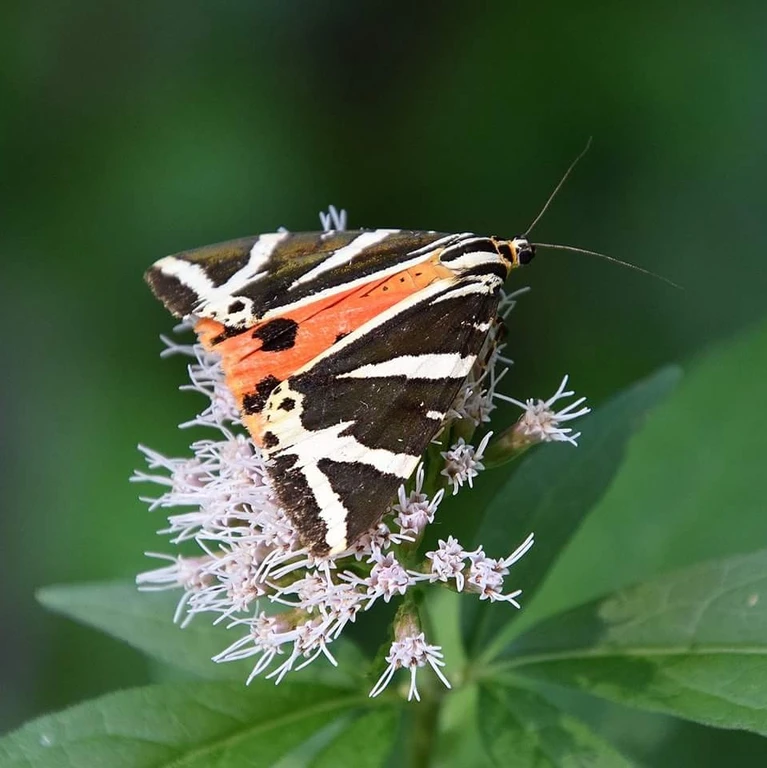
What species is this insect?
Euplagia quadripunctaria
